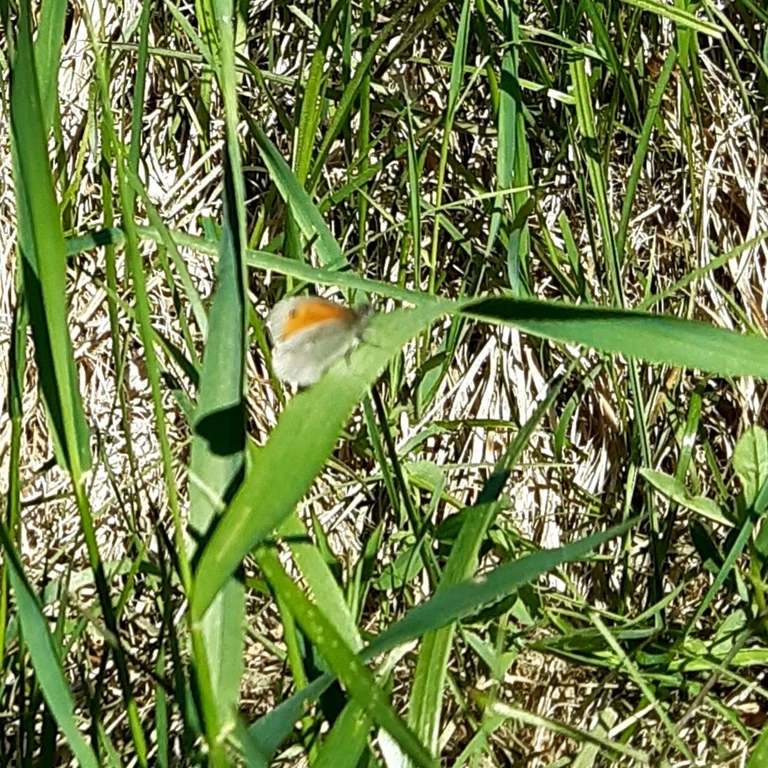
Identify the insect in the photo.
Coenonympha pamphilus
